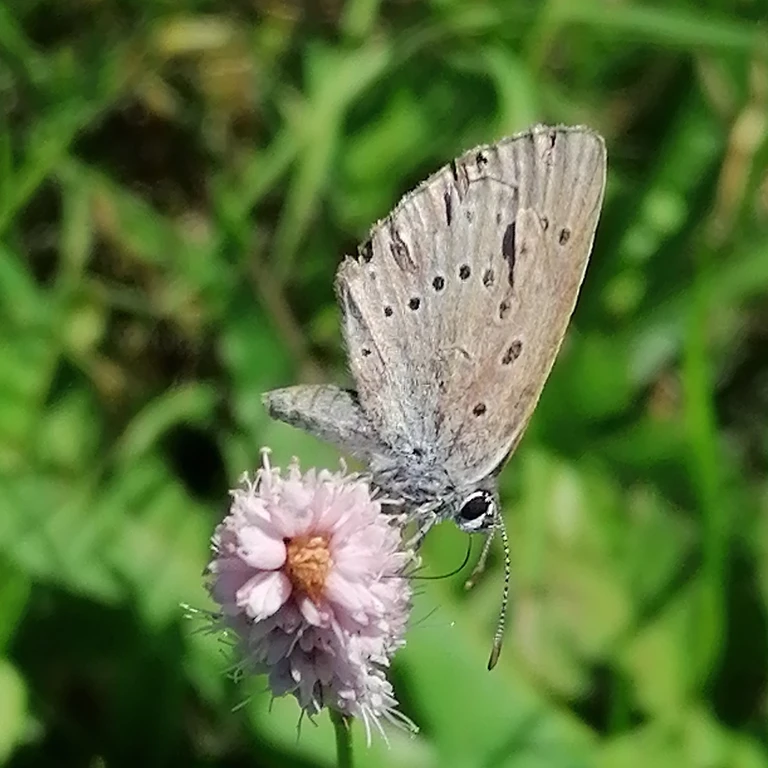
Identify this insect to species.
Phengaris teleius
